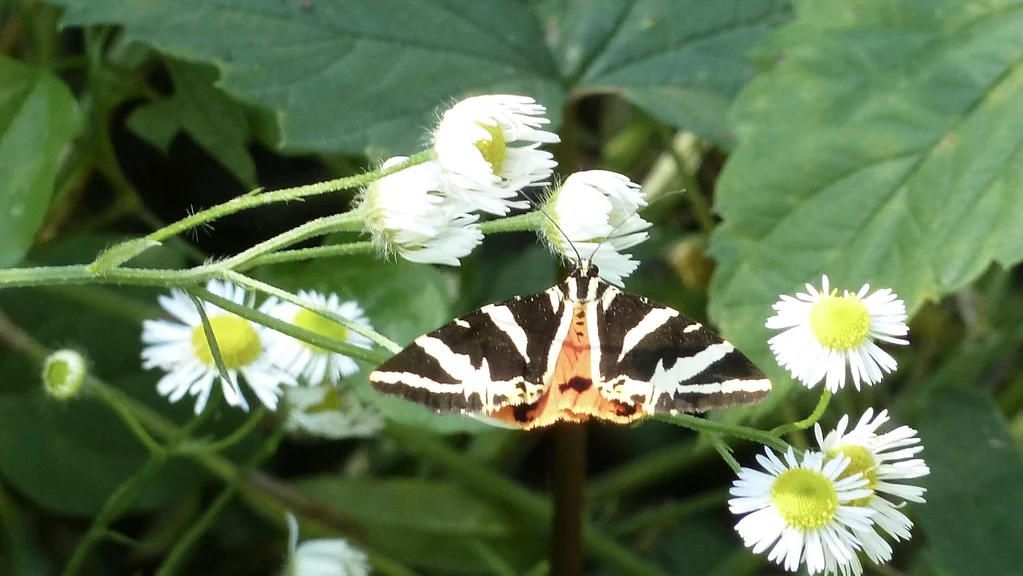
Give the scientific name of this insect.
Euplagia quadripunctaria
